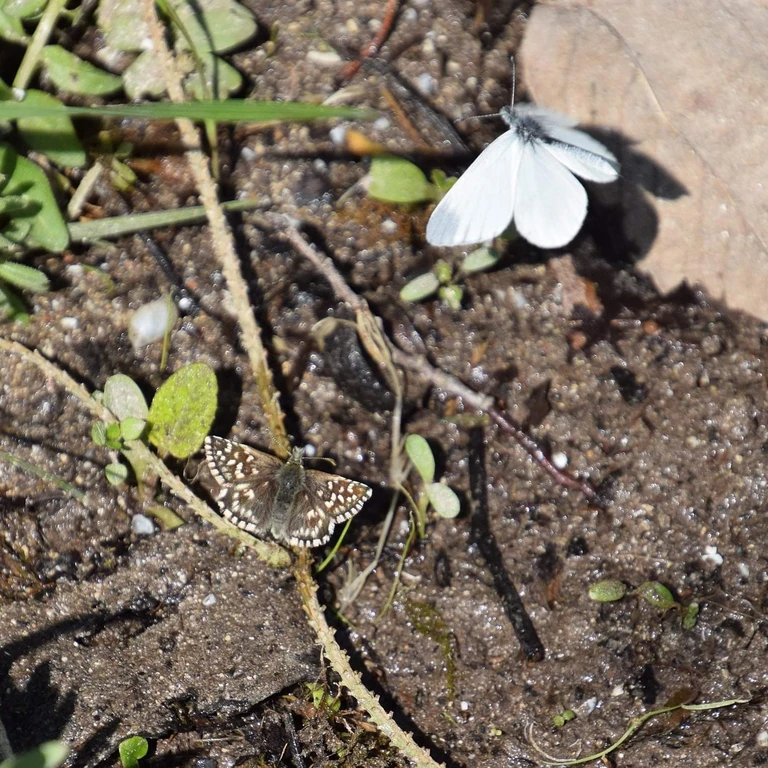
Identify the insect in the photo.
Leptidea sinapis/juvernica
